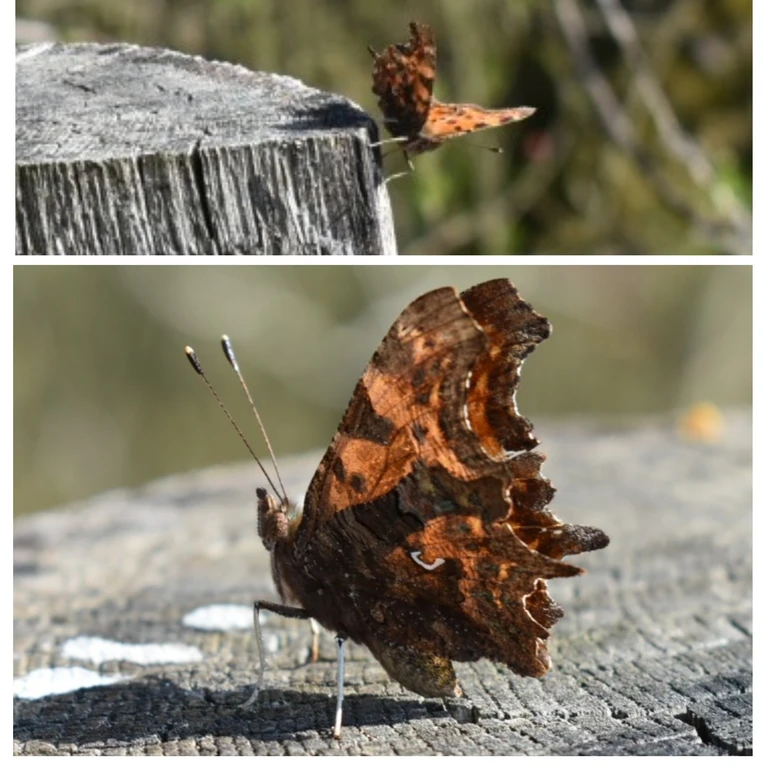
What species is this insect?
Polygonia c-album
